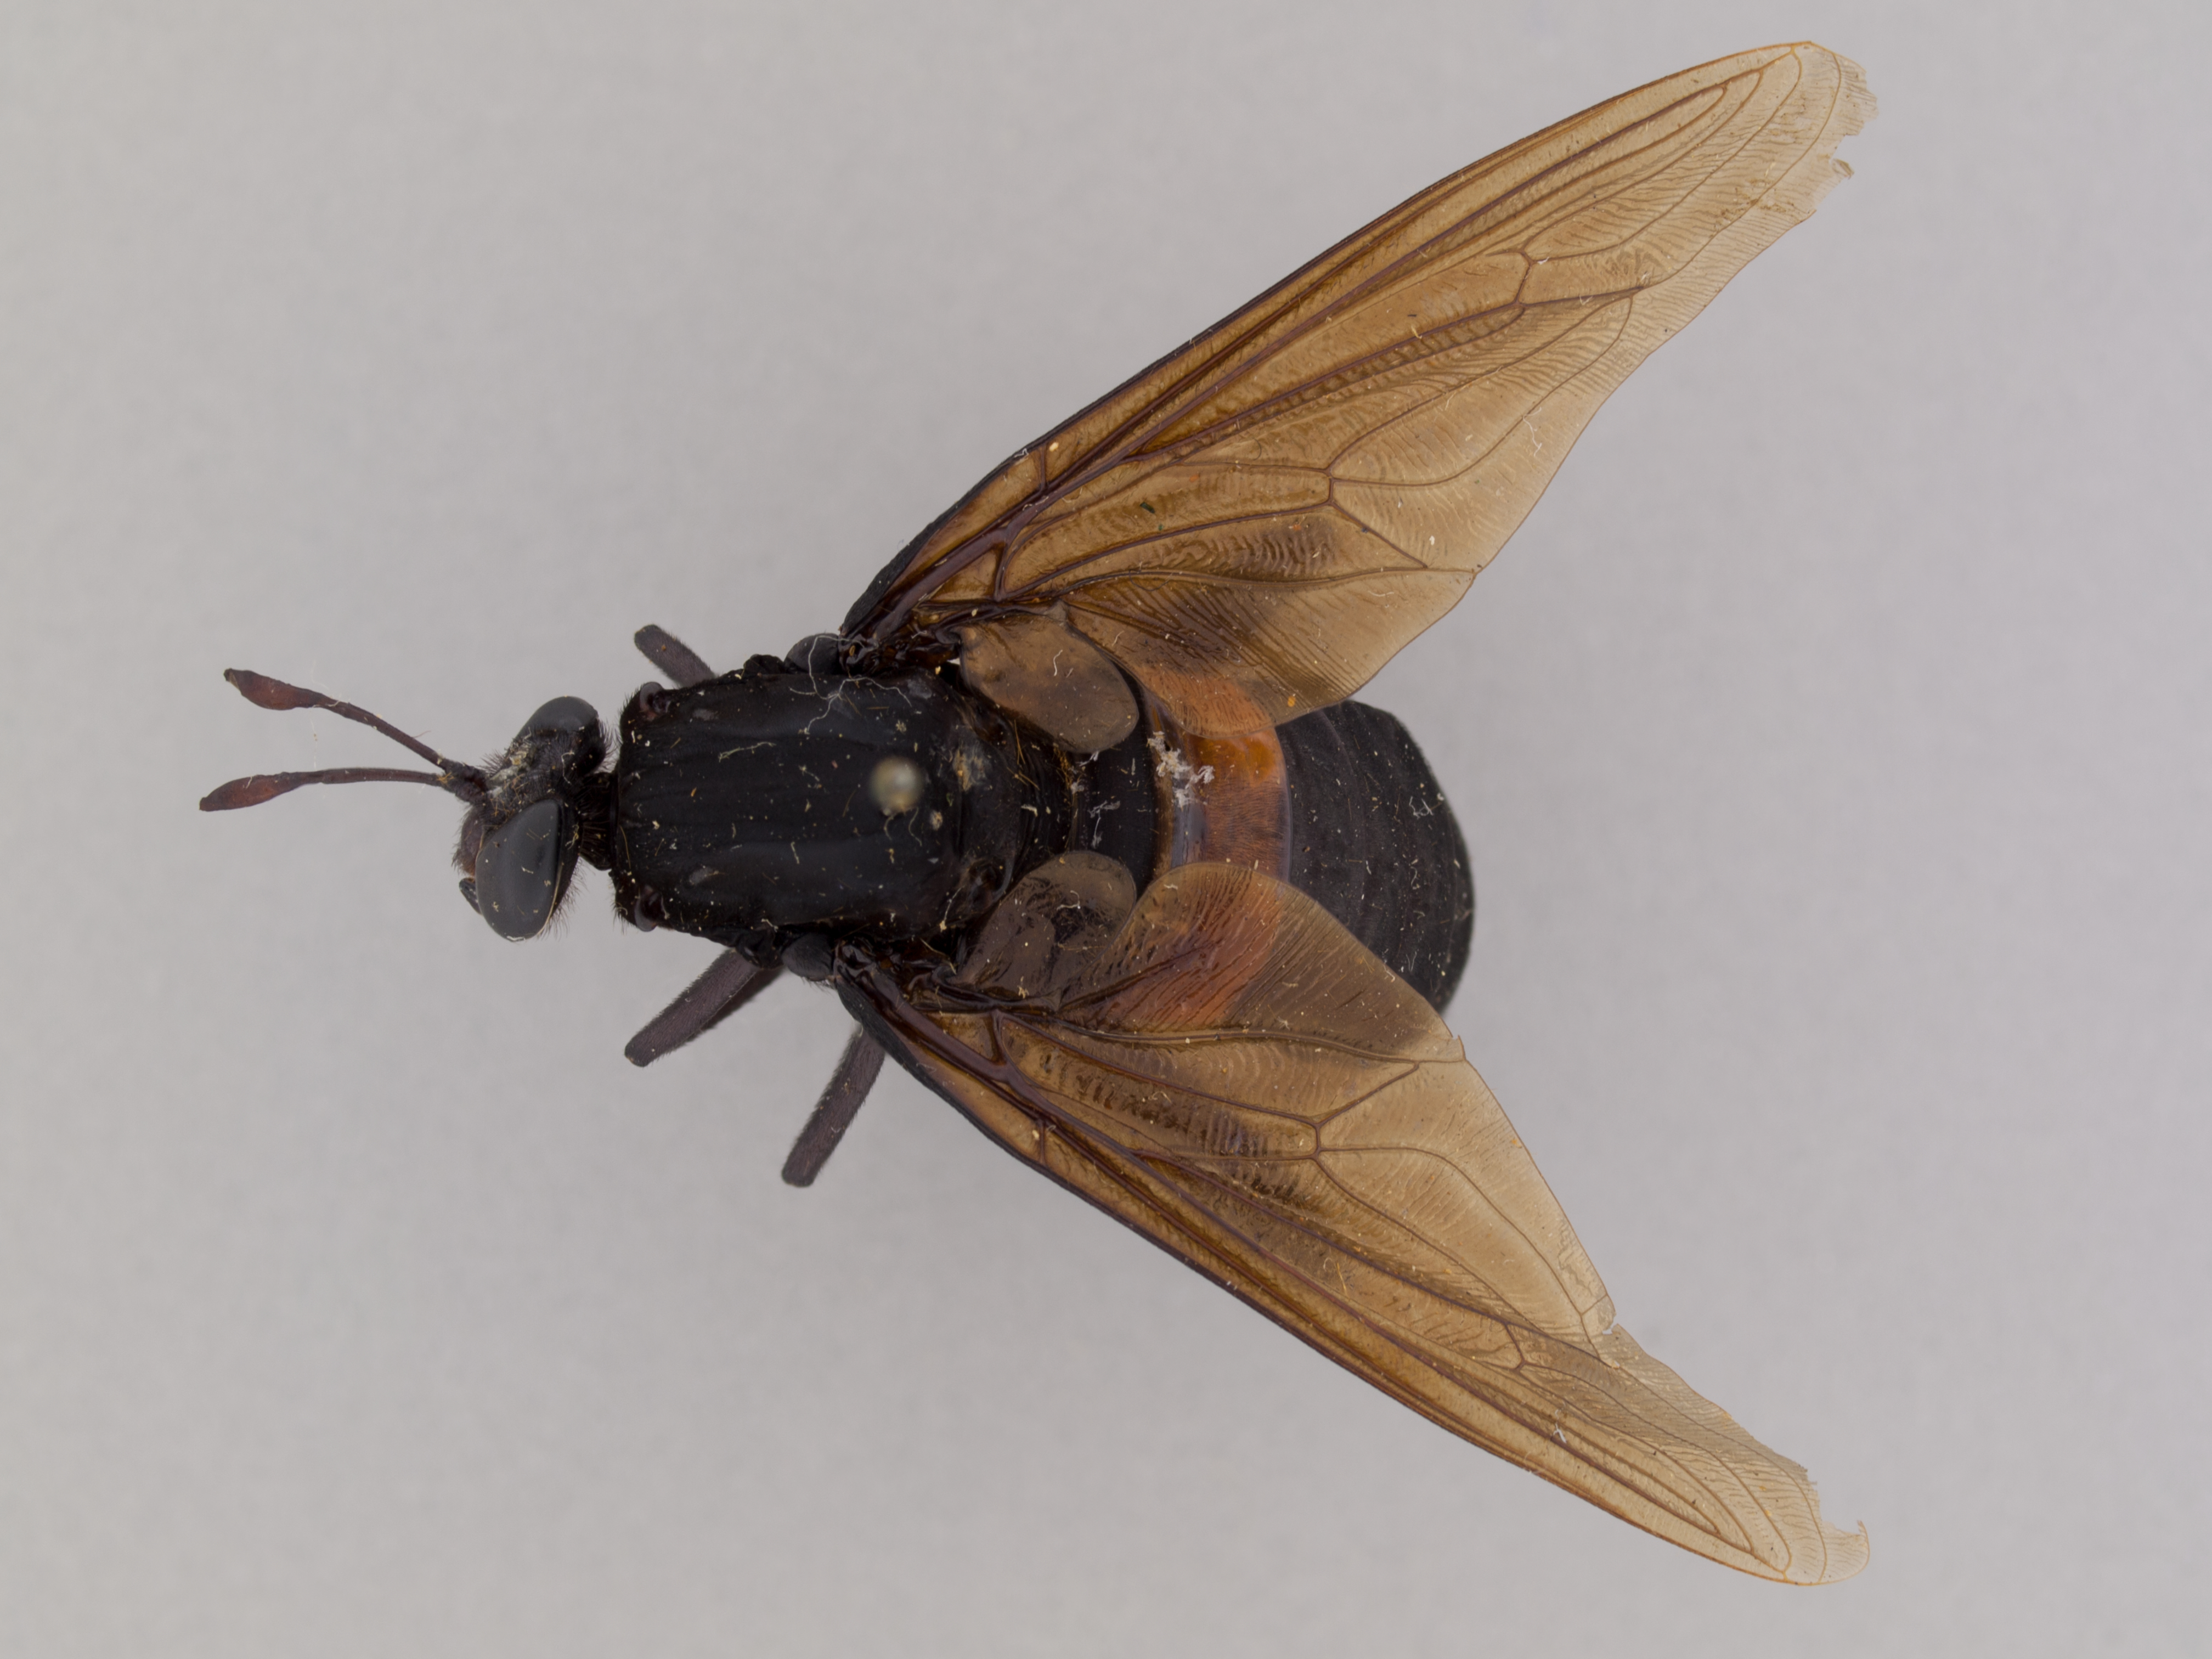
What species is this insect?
Mydas clavatus
